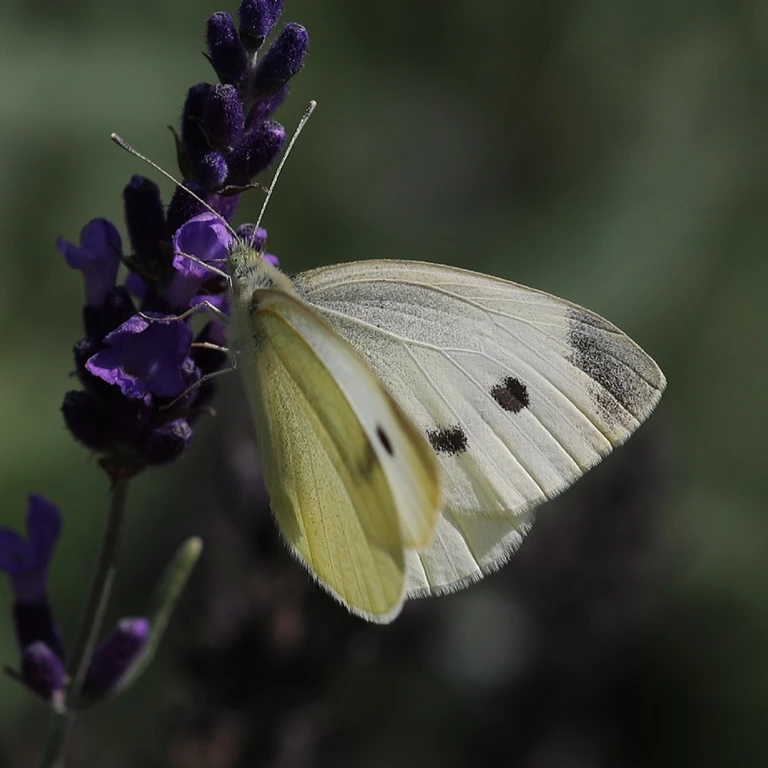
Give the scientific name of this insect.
Pieris rapae
